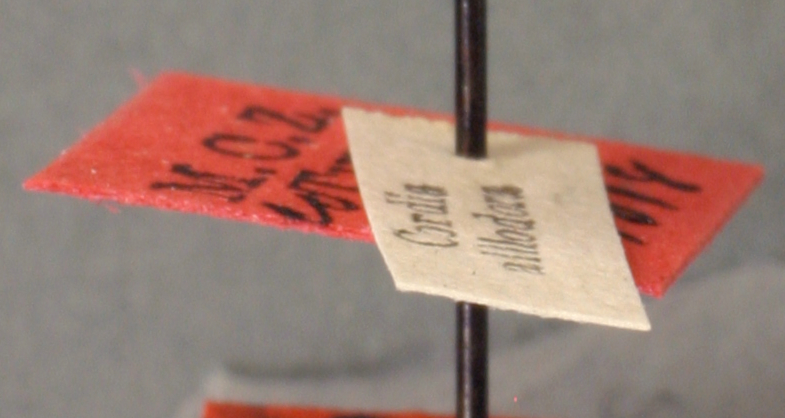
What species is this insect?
Leptothorax echinatinodis
